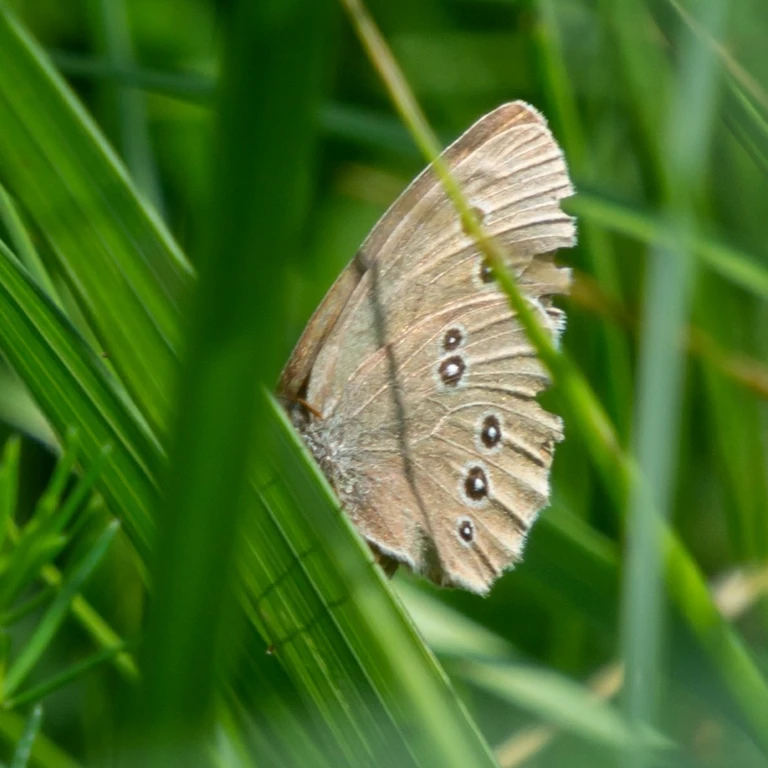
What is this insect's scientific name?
Aphantopus hyperantus
